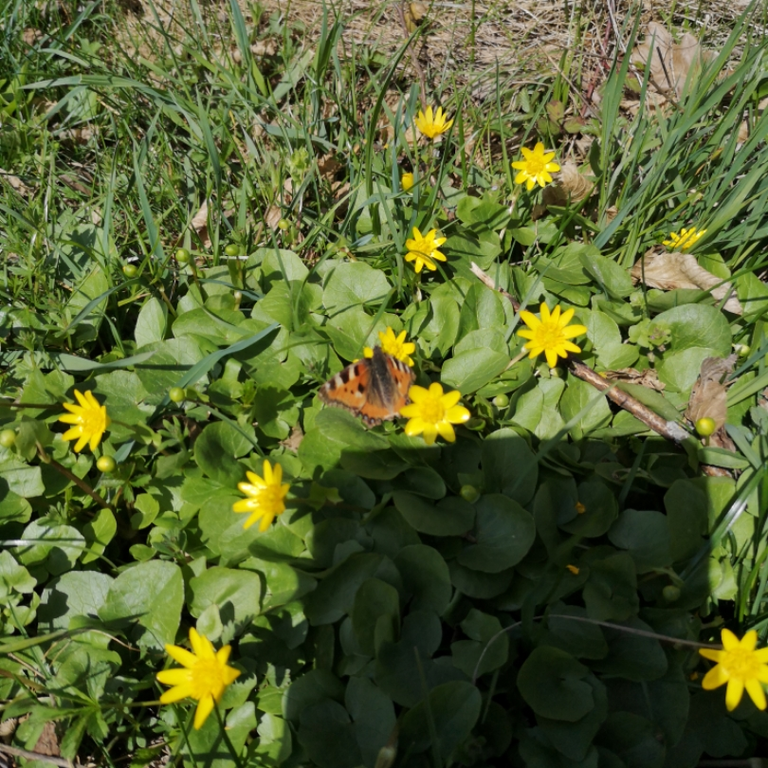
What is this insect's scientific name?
Aglais urticae
